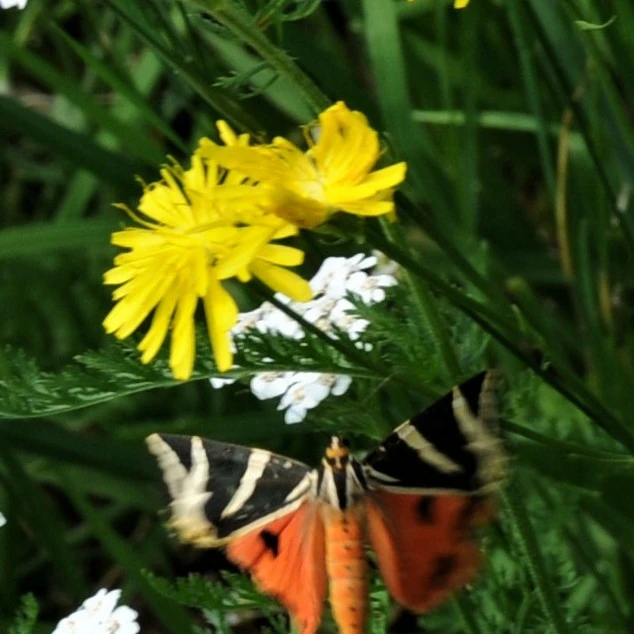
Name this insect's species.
Euplagia quadripunctaria
